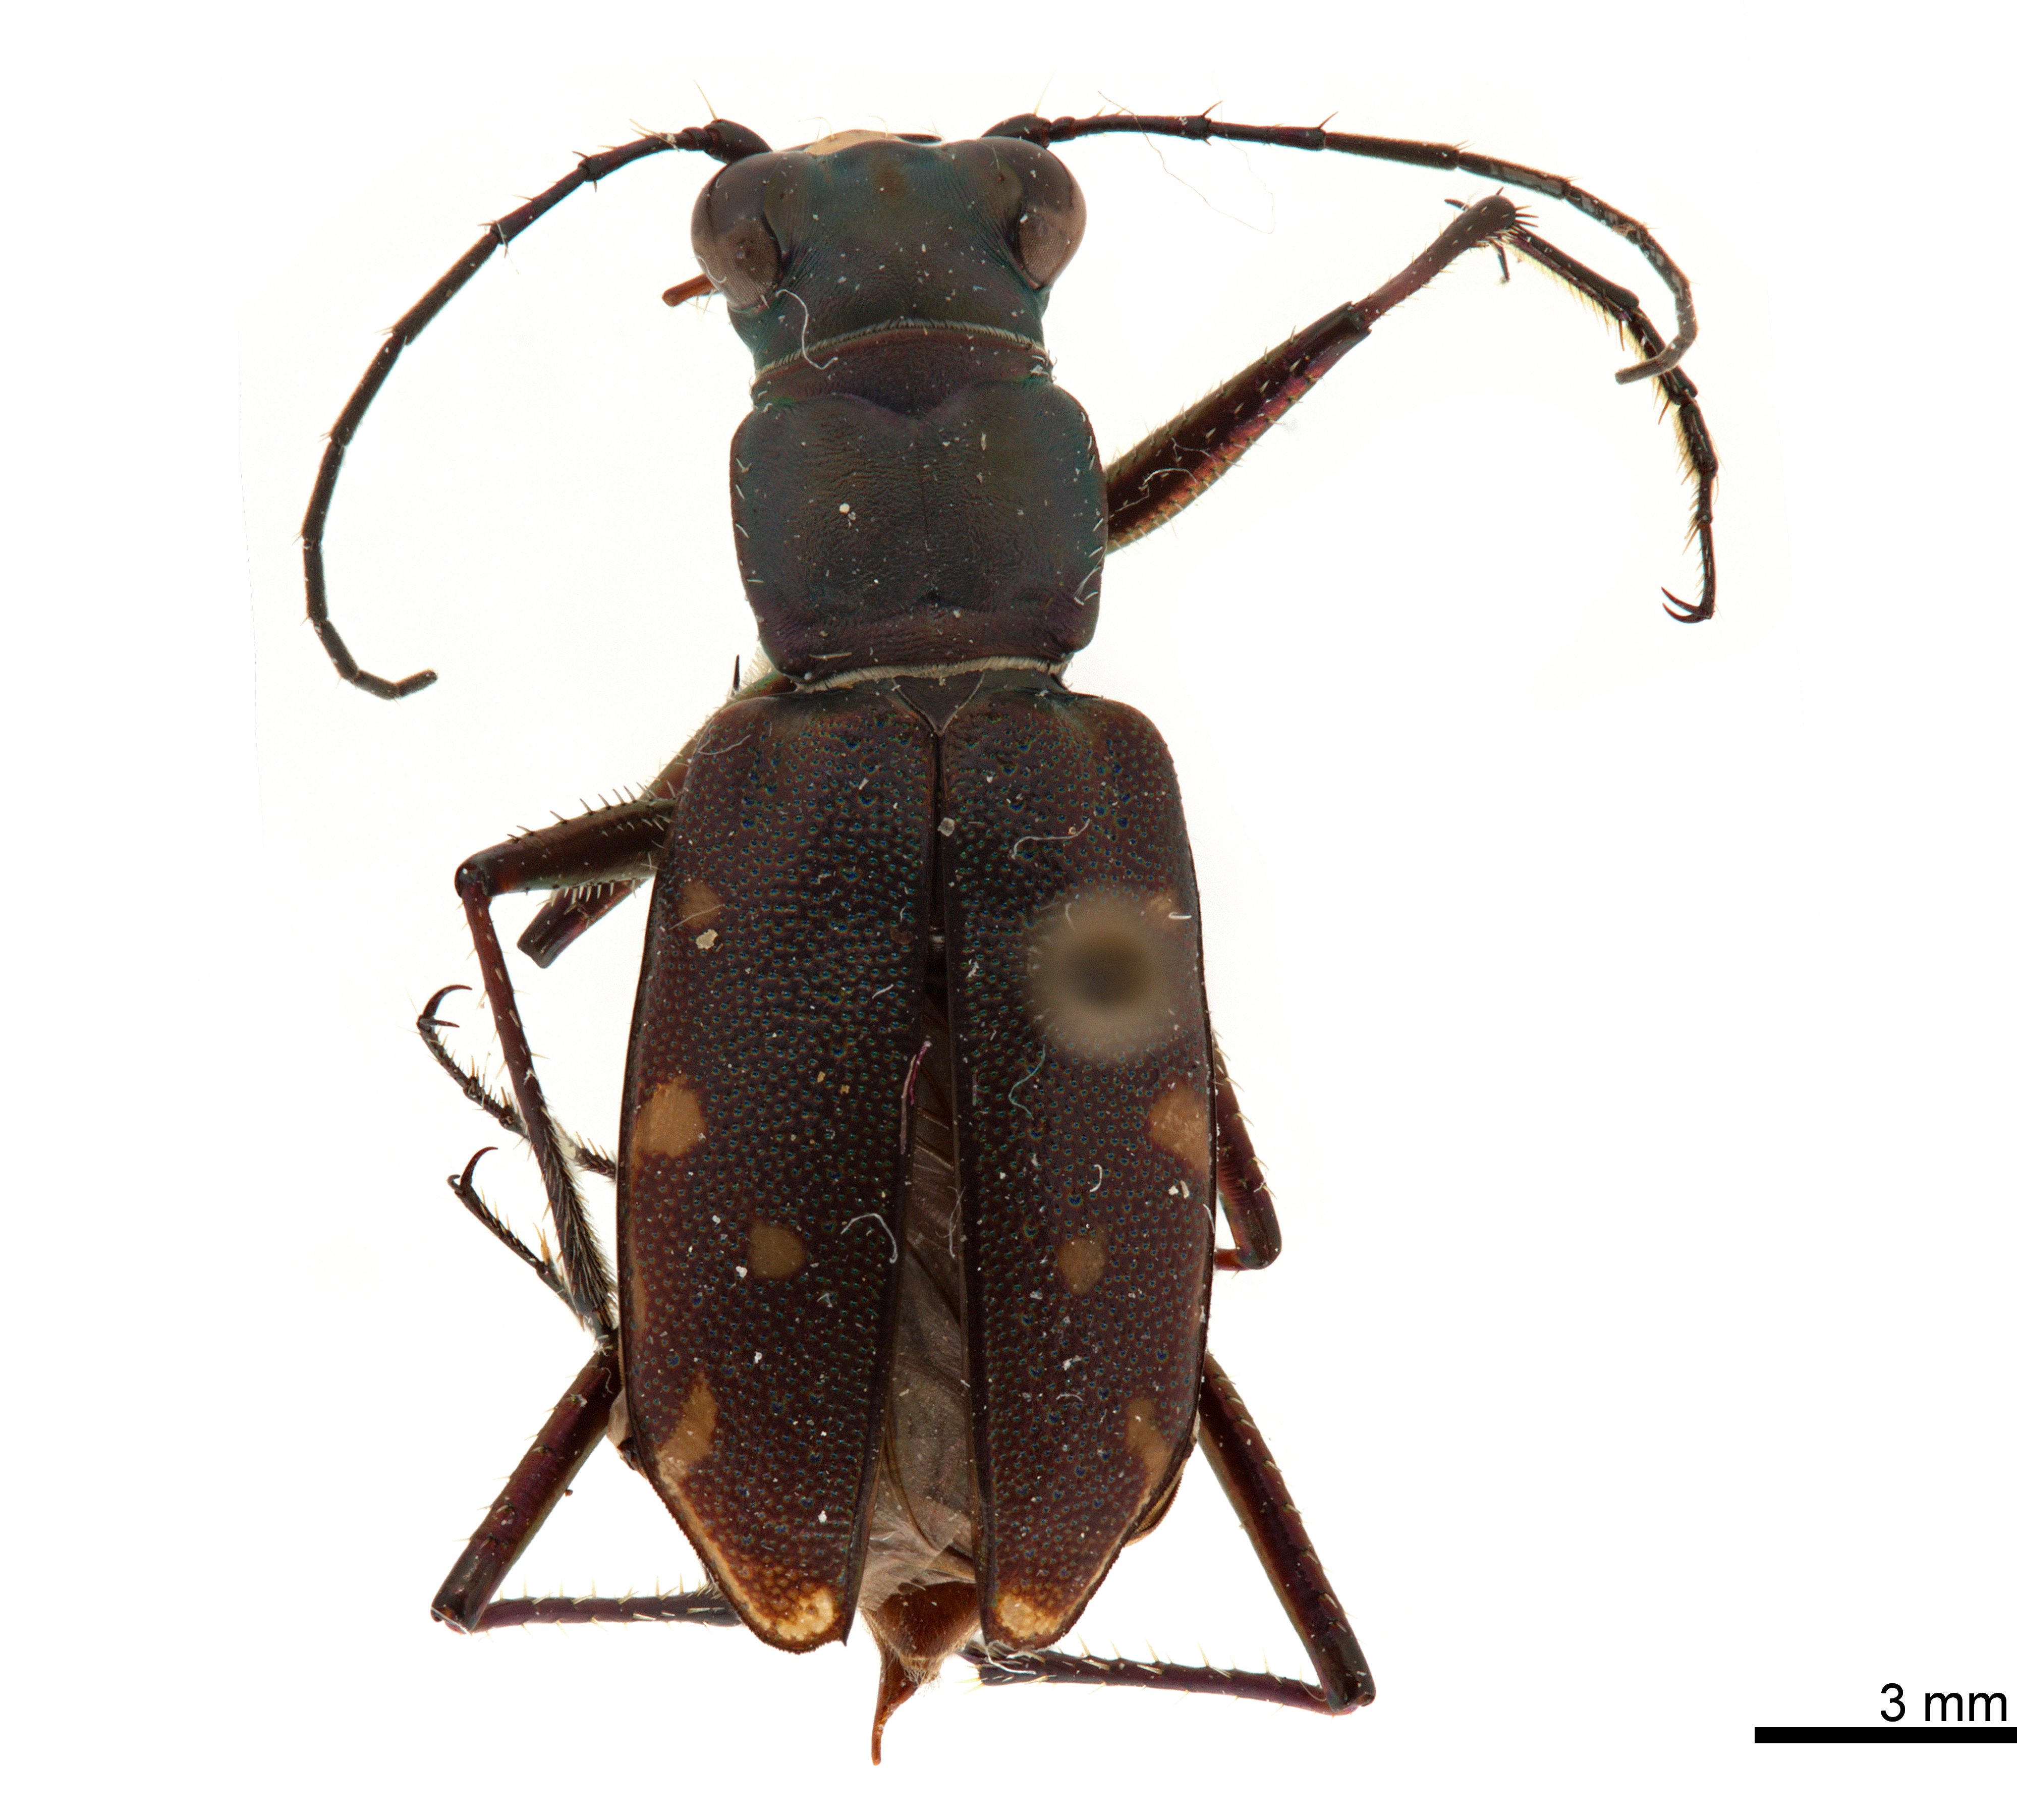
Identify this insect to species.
Microthylax sinaloae
